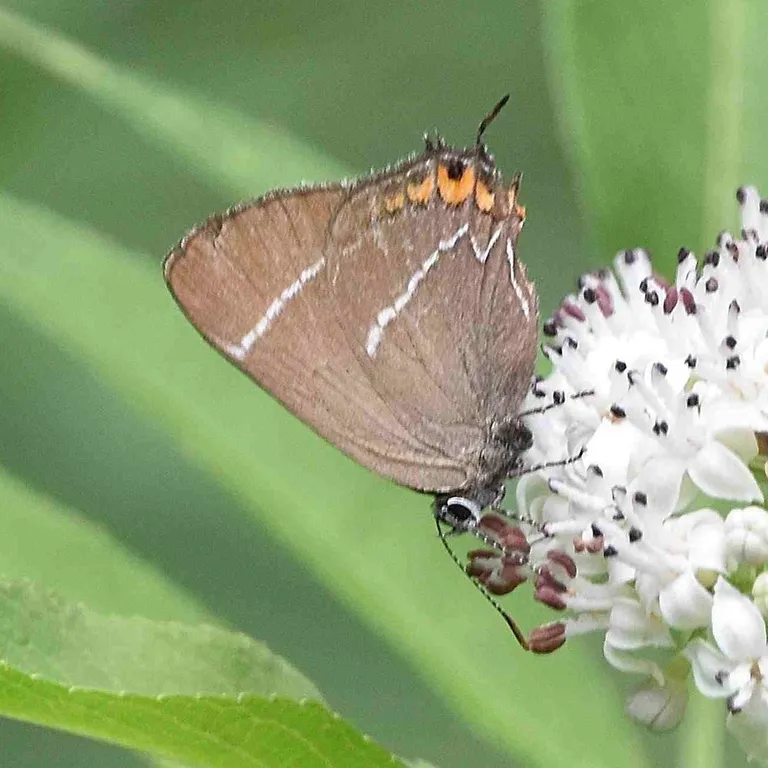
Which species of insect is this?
Satyrium w-album
